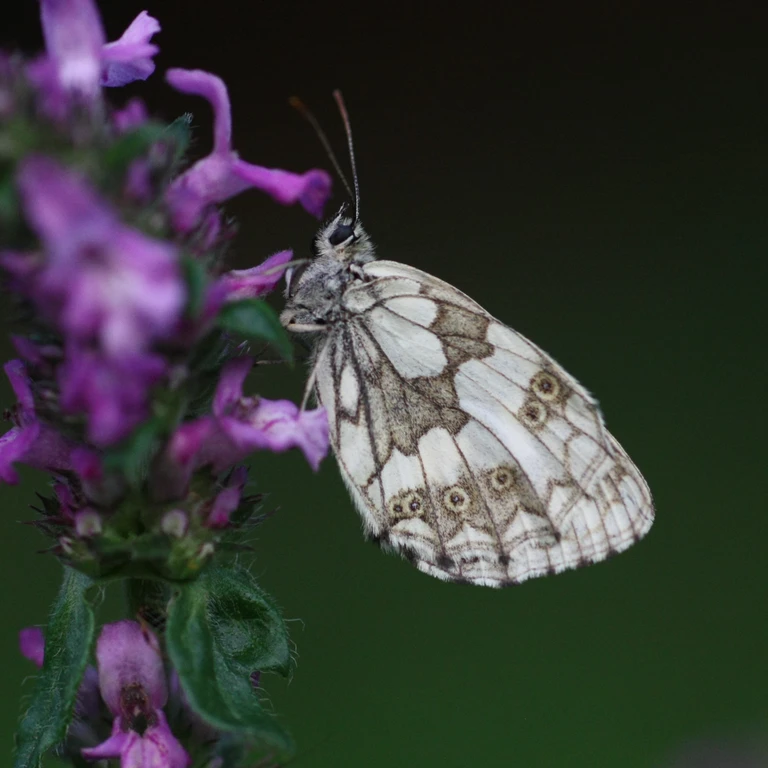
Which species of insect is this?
Melanargia galathea
